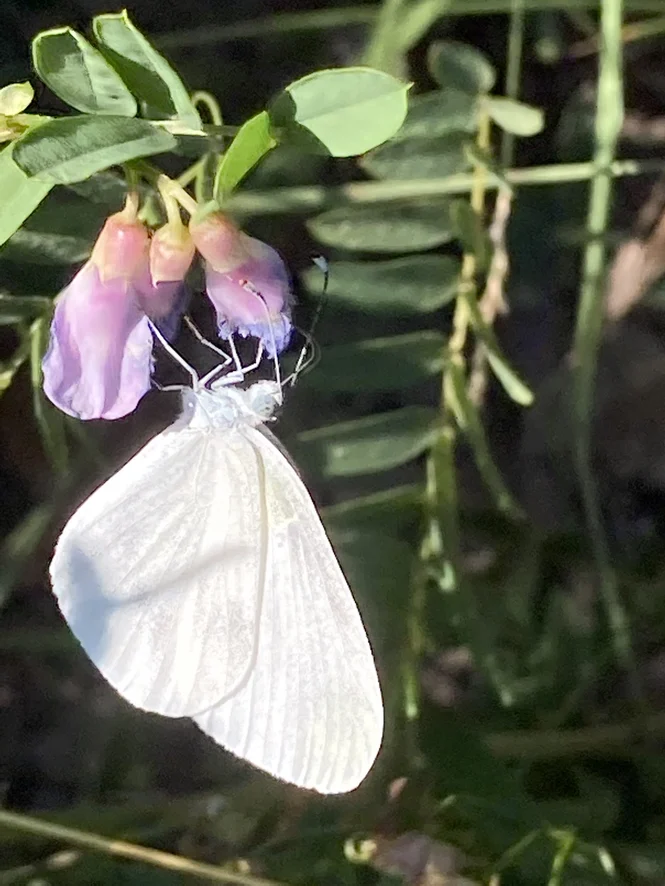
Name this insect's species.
Leptidea sinapis/juvernica
